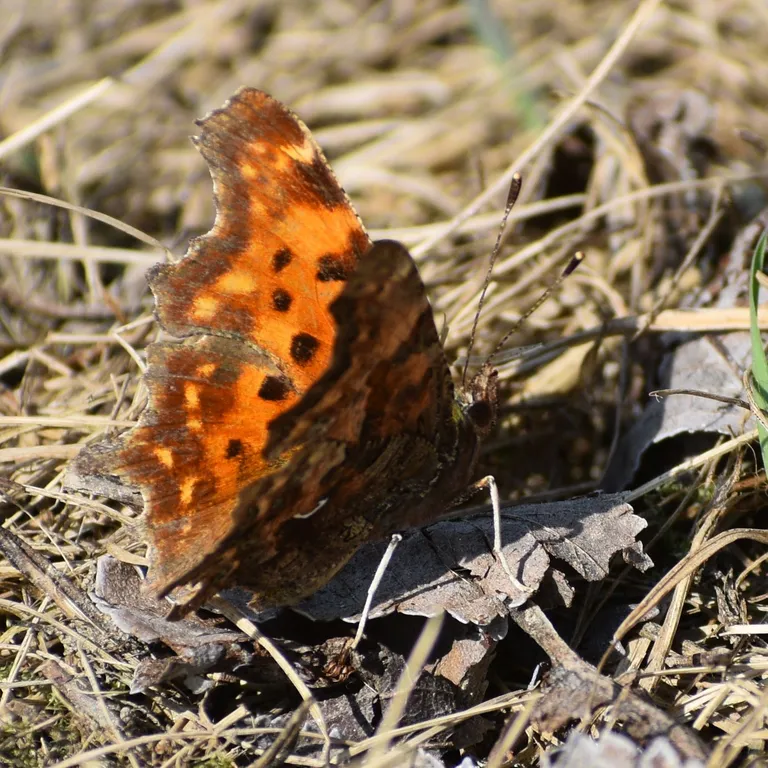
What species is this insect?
Polygonia c-album
